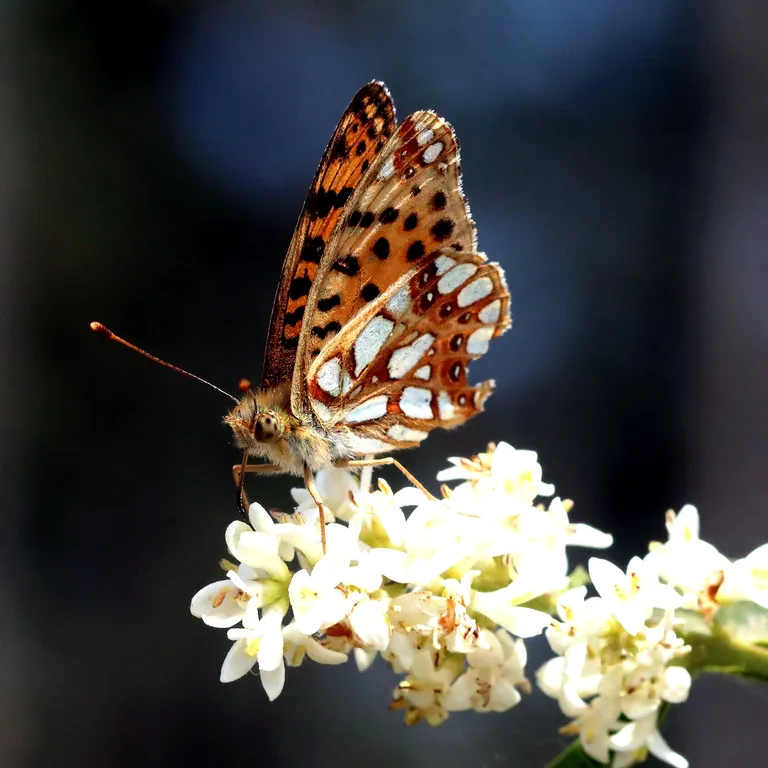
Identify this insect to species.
Issoria lathonia
